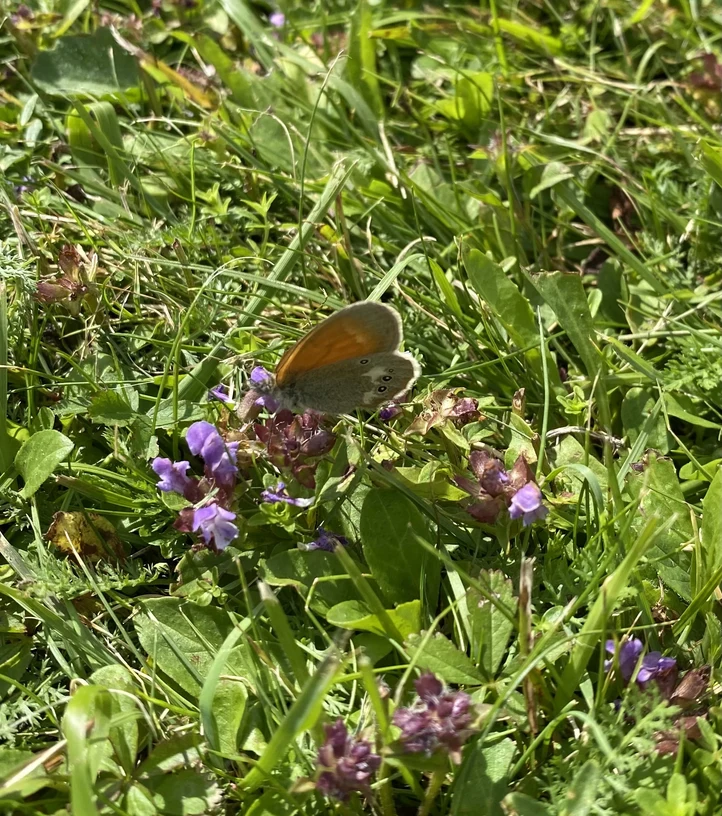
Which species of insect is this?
Coenonympha glycerion (also Coenonympha iphis)
